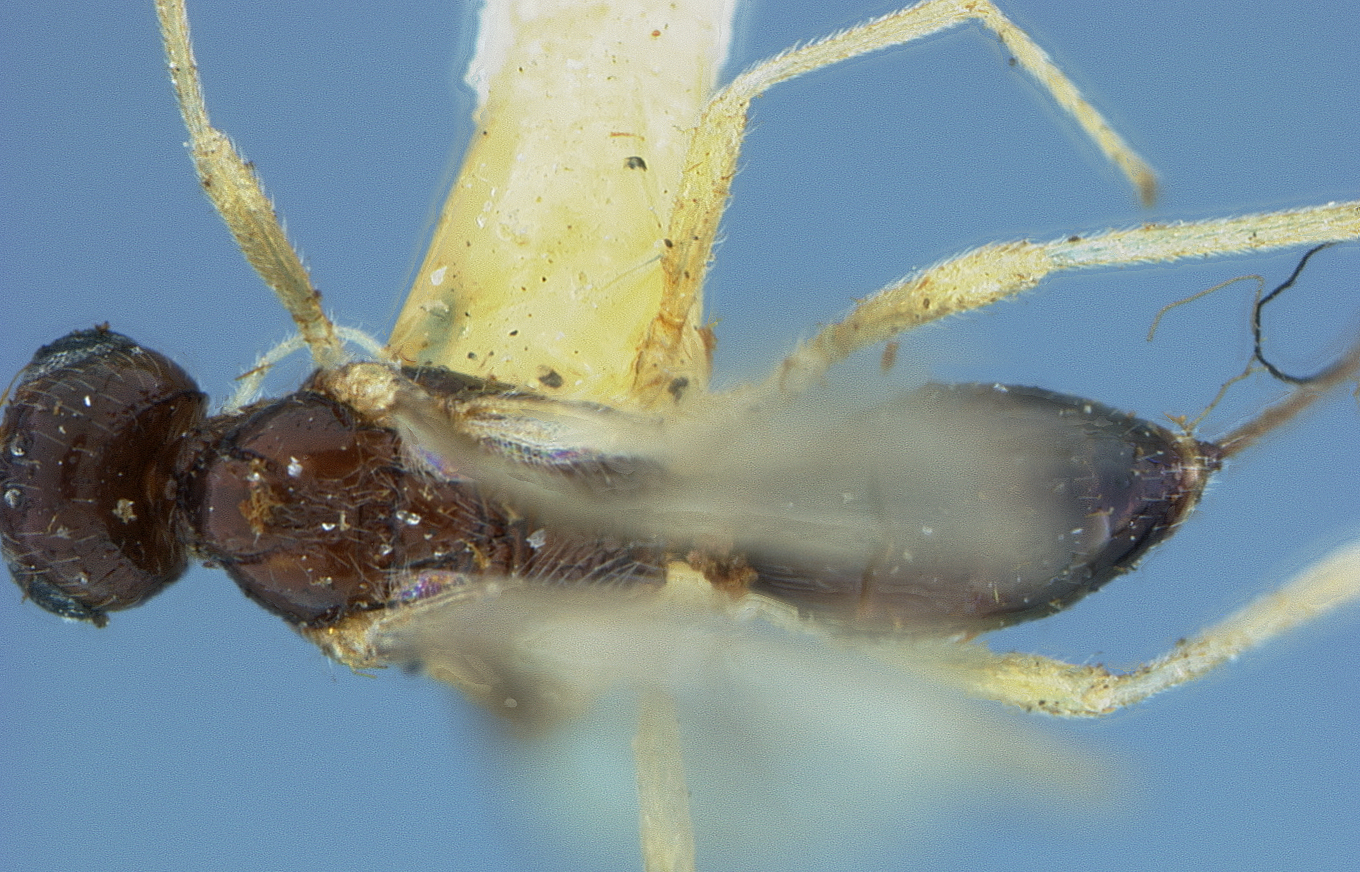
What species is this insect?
Rhysipolis orchesiae
